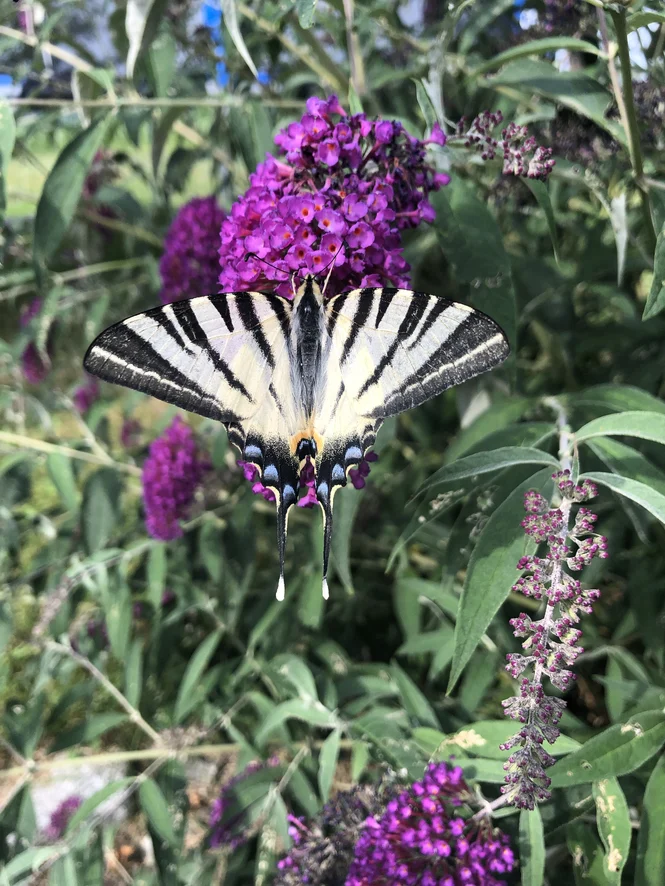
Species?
Iphiclides podalirius
